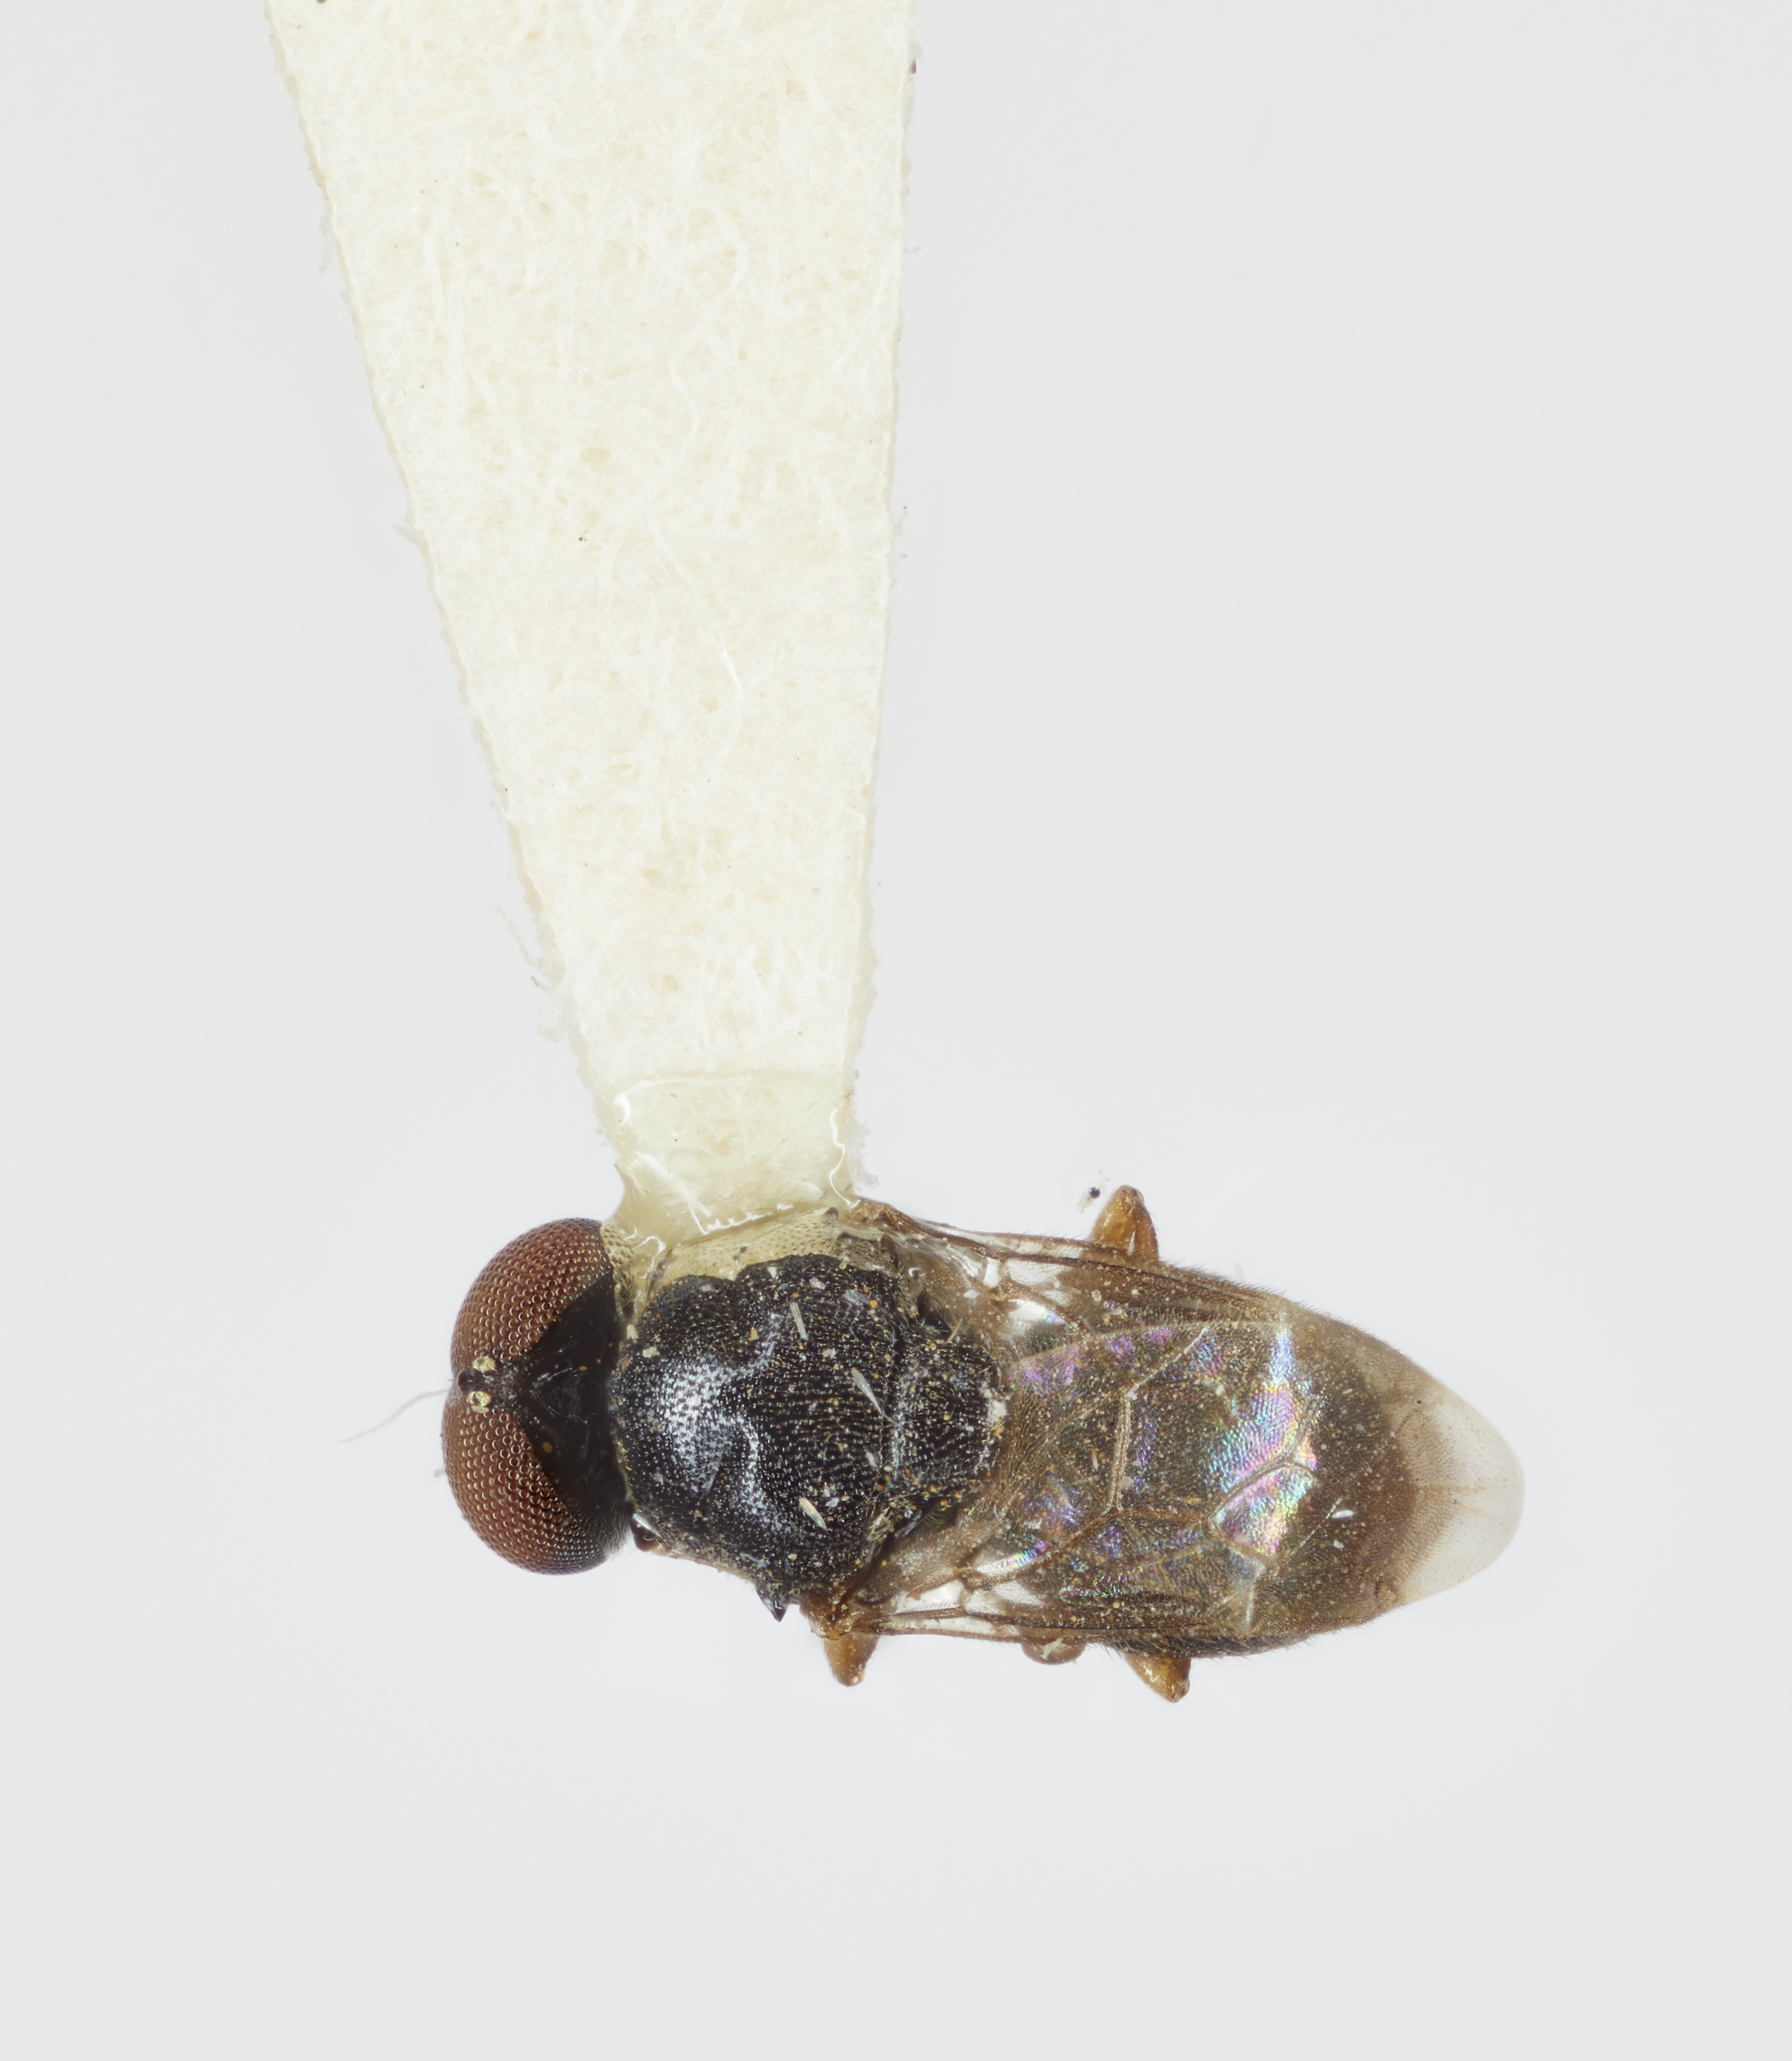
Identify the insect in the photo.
Camptopteromyia tibialis
